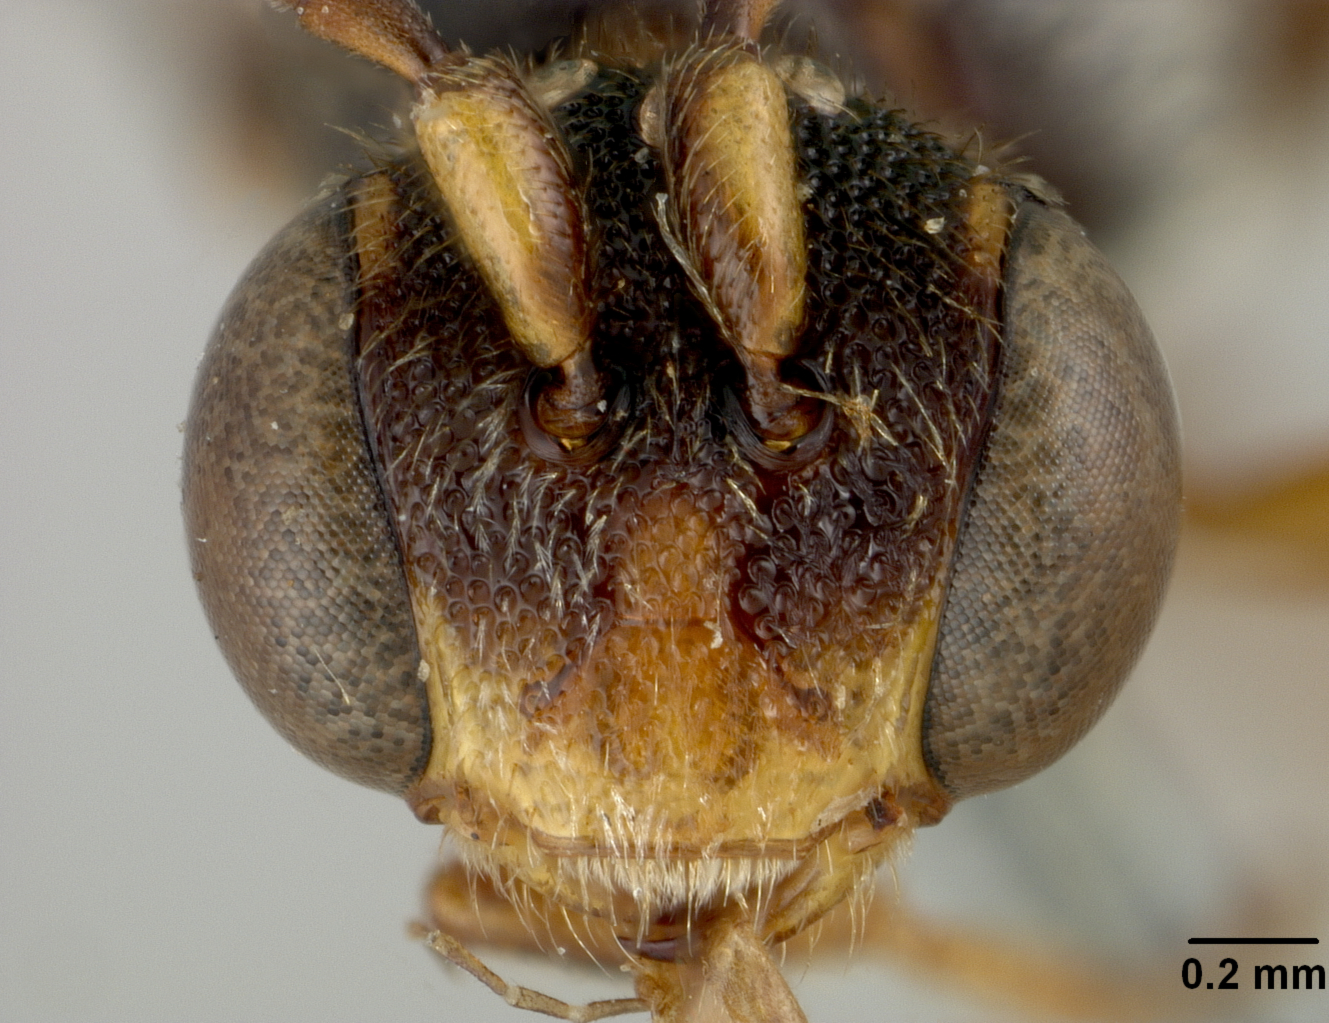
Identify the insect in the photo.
Nomada mindanaonis
